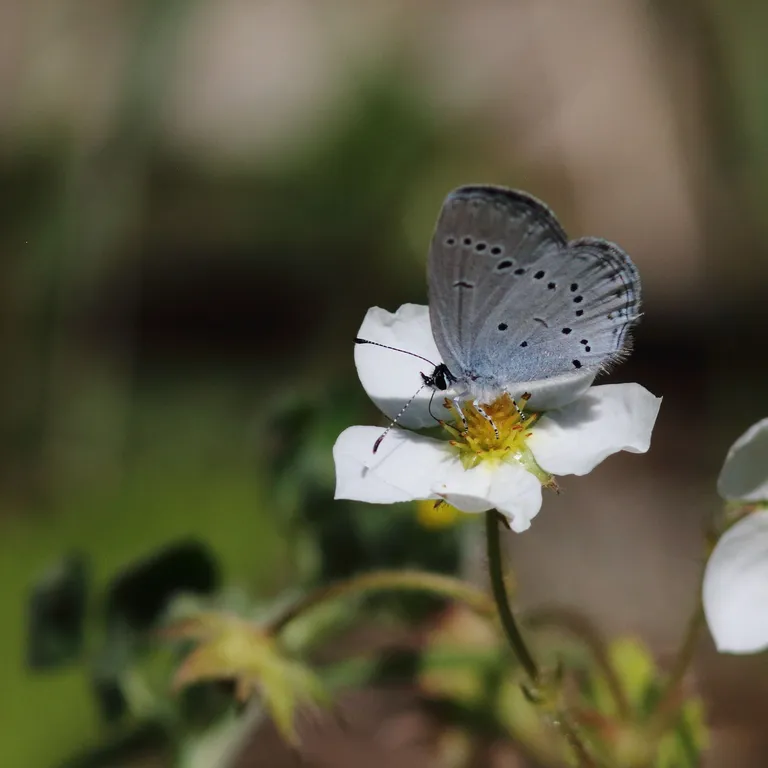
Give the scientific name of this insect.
Cupido decolorata (also Elkalyce decolorata)
